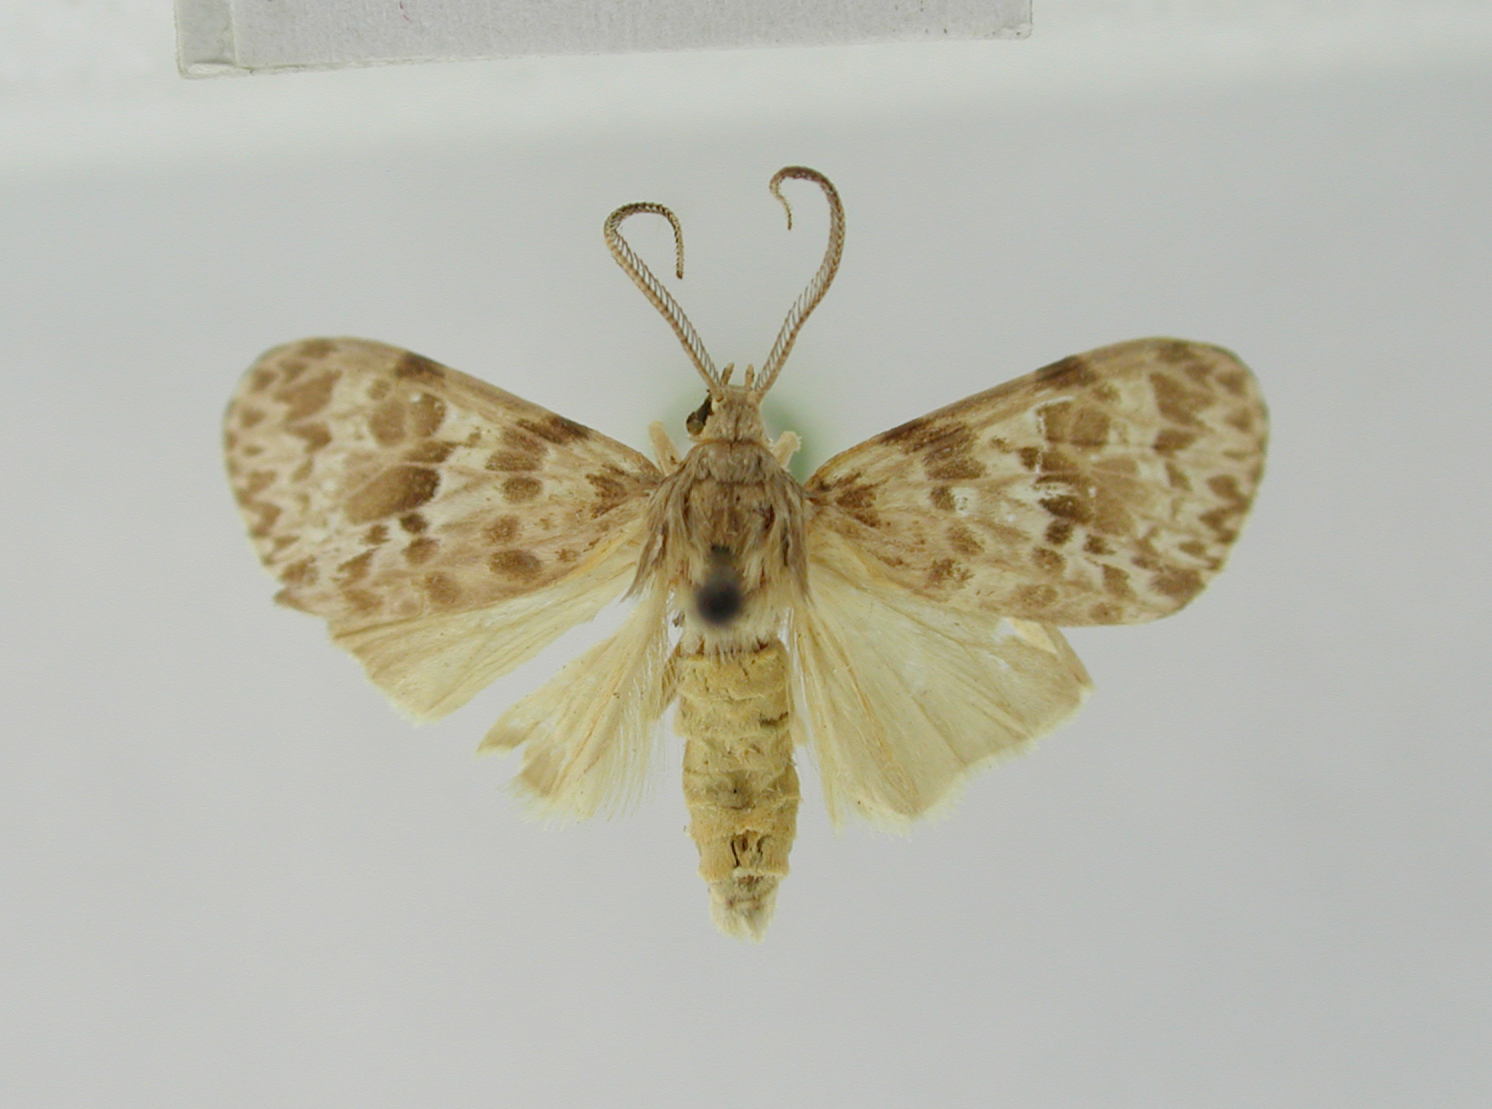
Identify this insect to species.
Delphyre cumulosa
